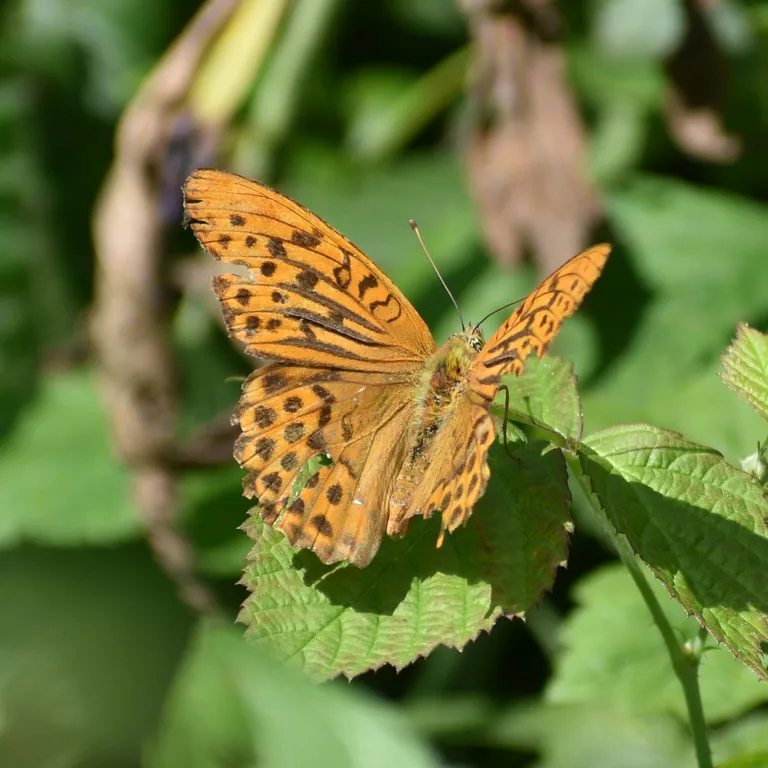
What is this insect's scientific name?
Argynnis paphia
